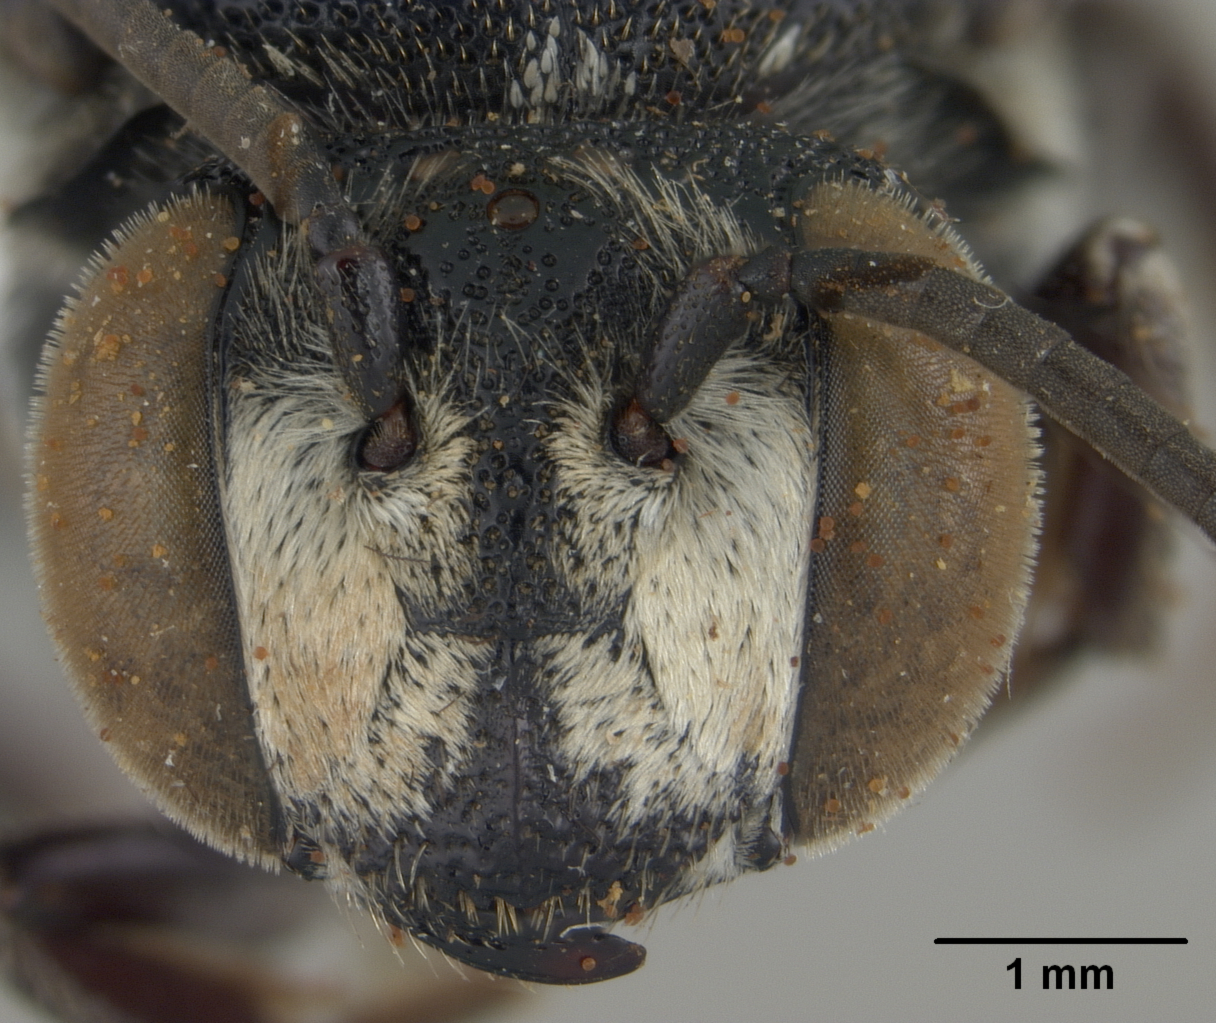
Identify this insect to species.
Coelioxys formosa
